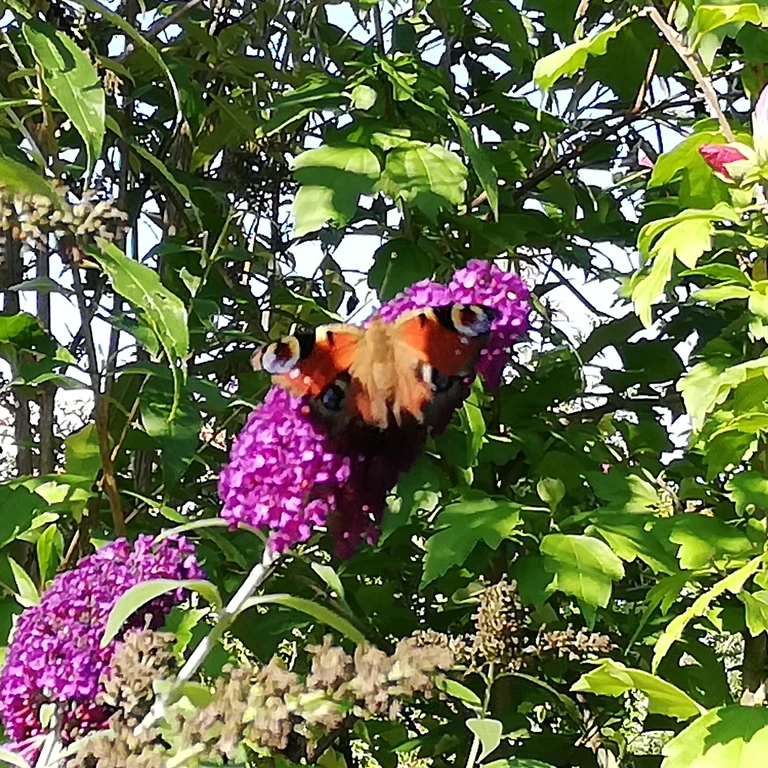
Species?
Aglais io
